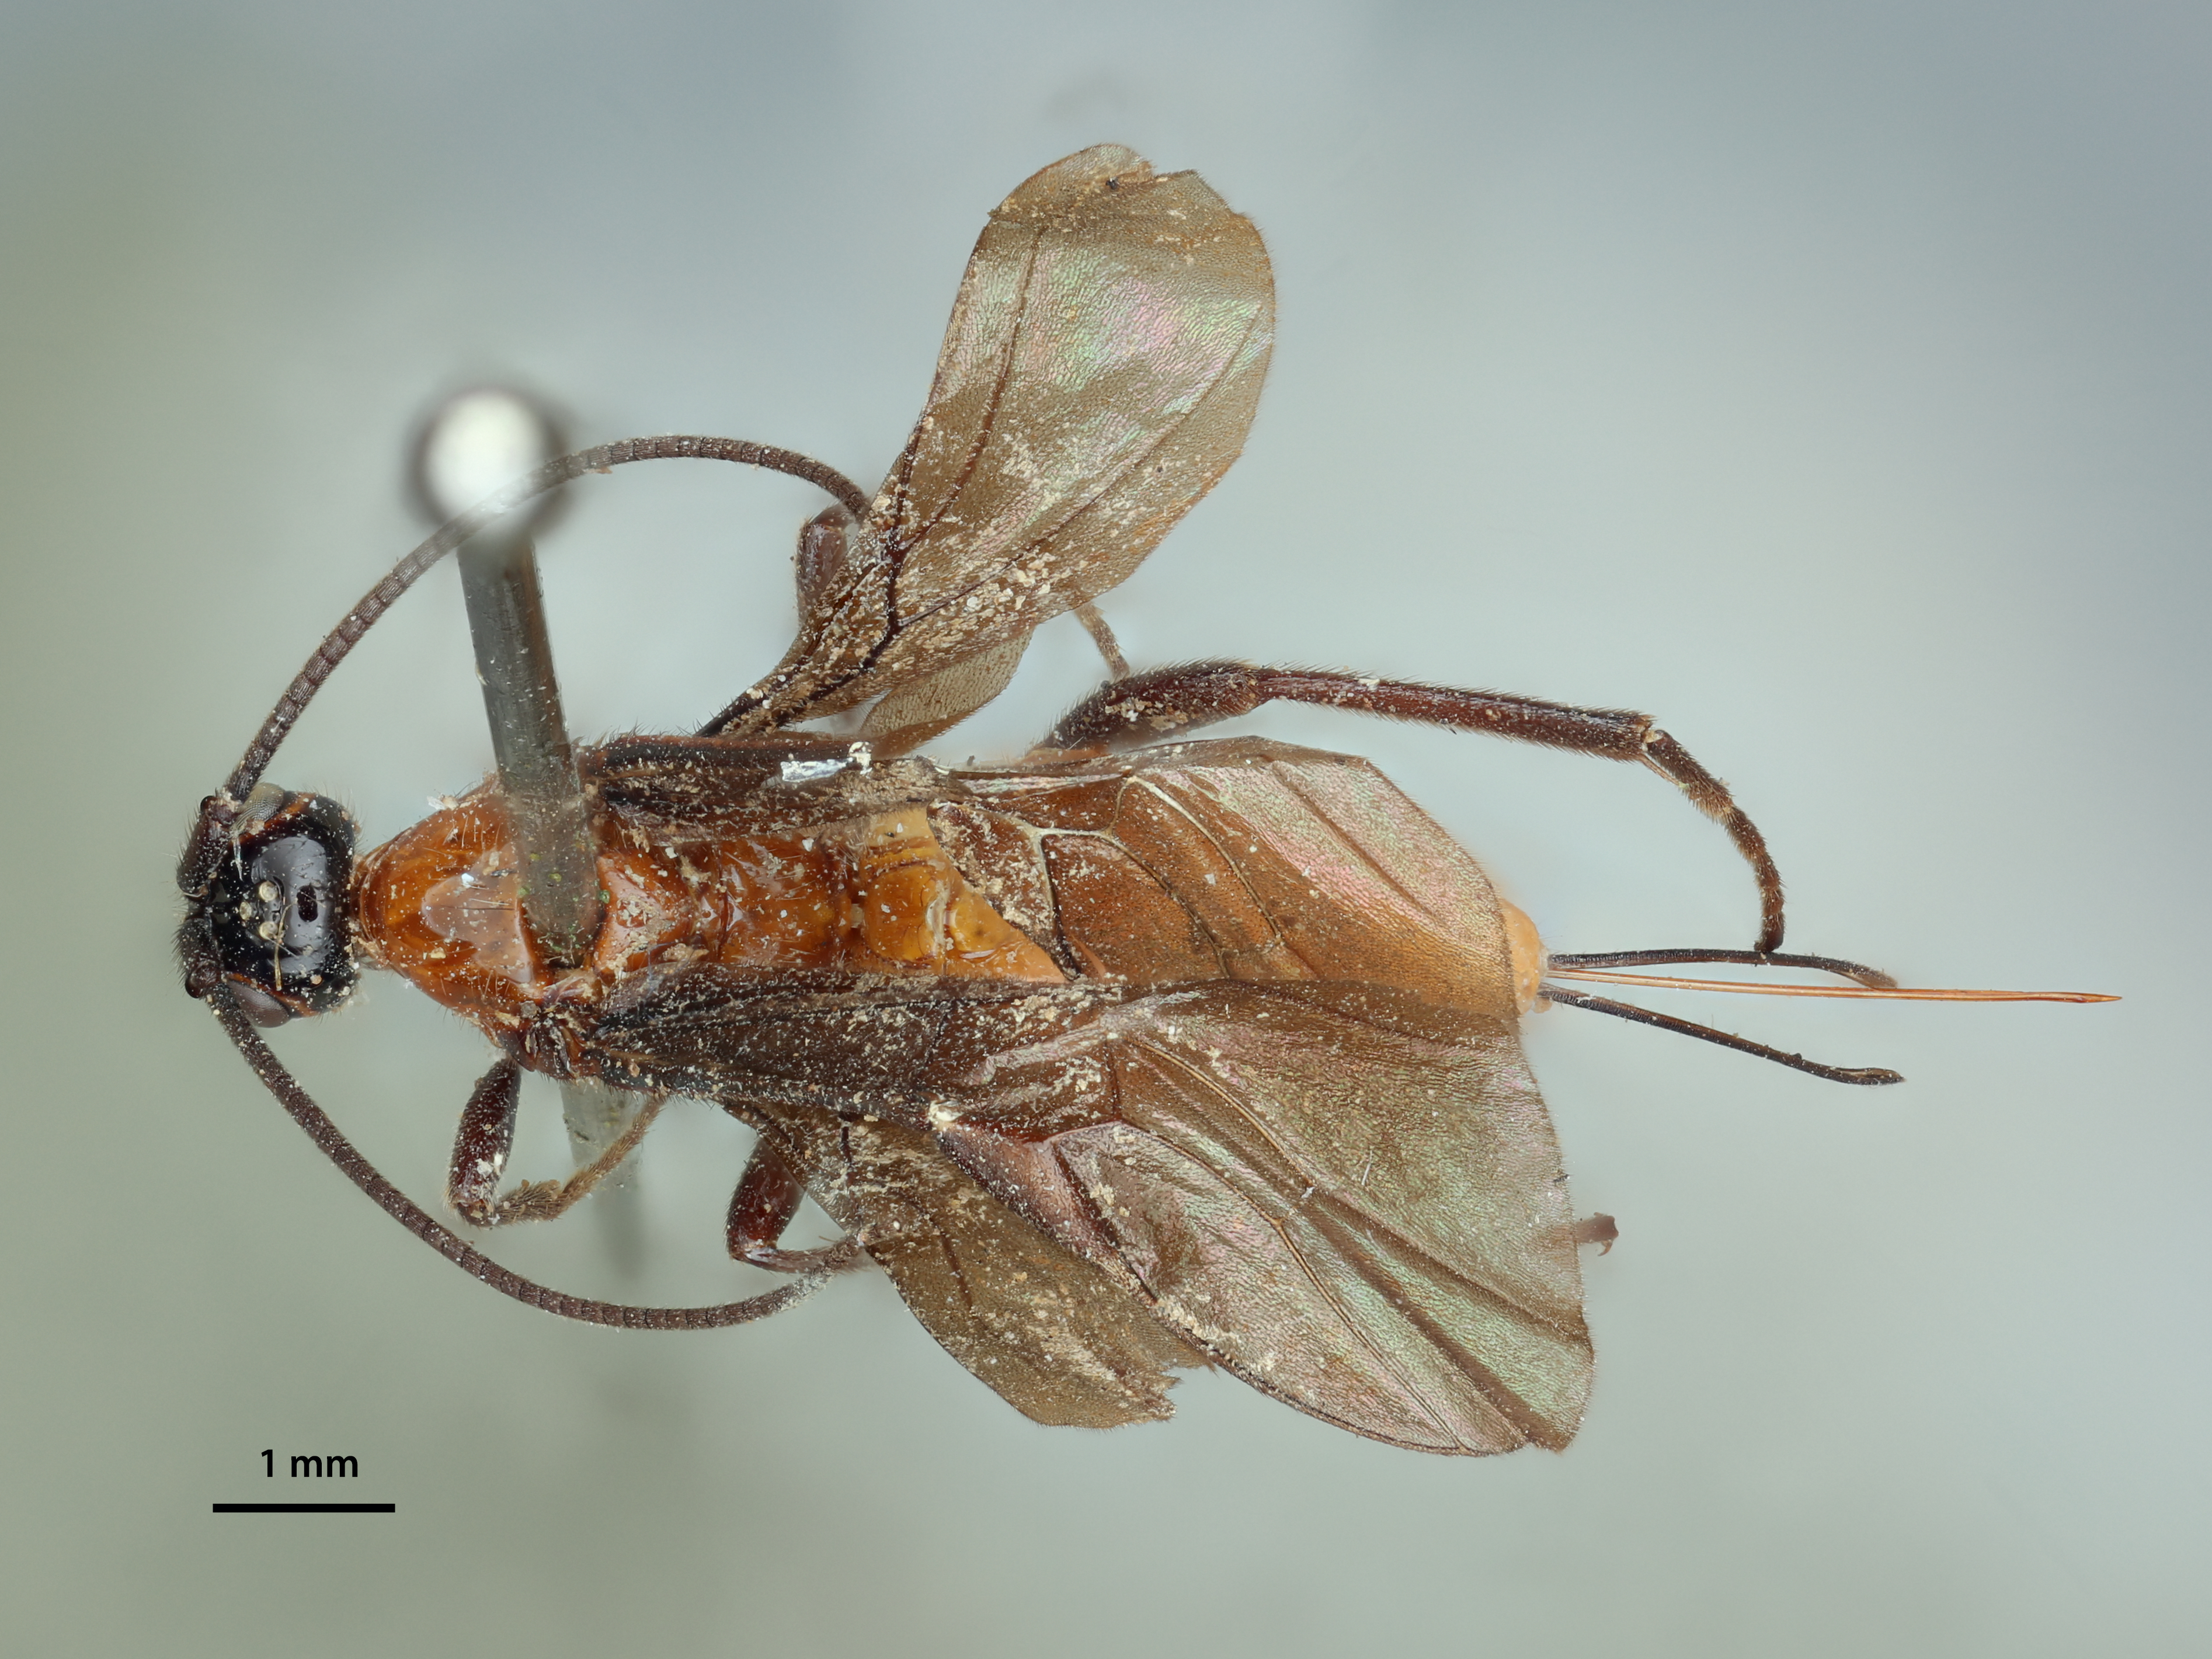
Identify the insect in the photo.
Bracon montanensis
